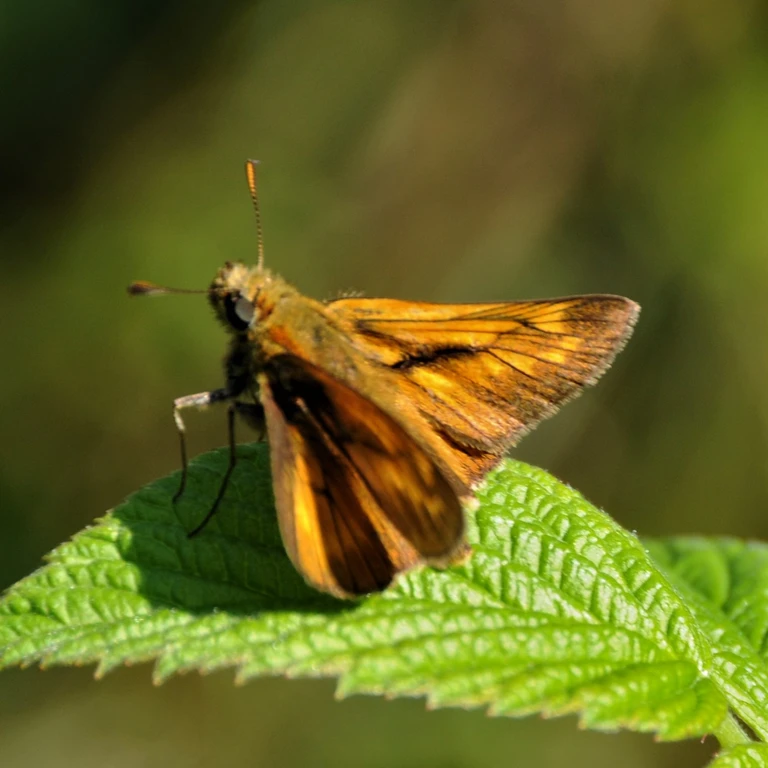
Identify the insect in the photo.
Ochlodes sylvanus (also Ochlodes venata)
